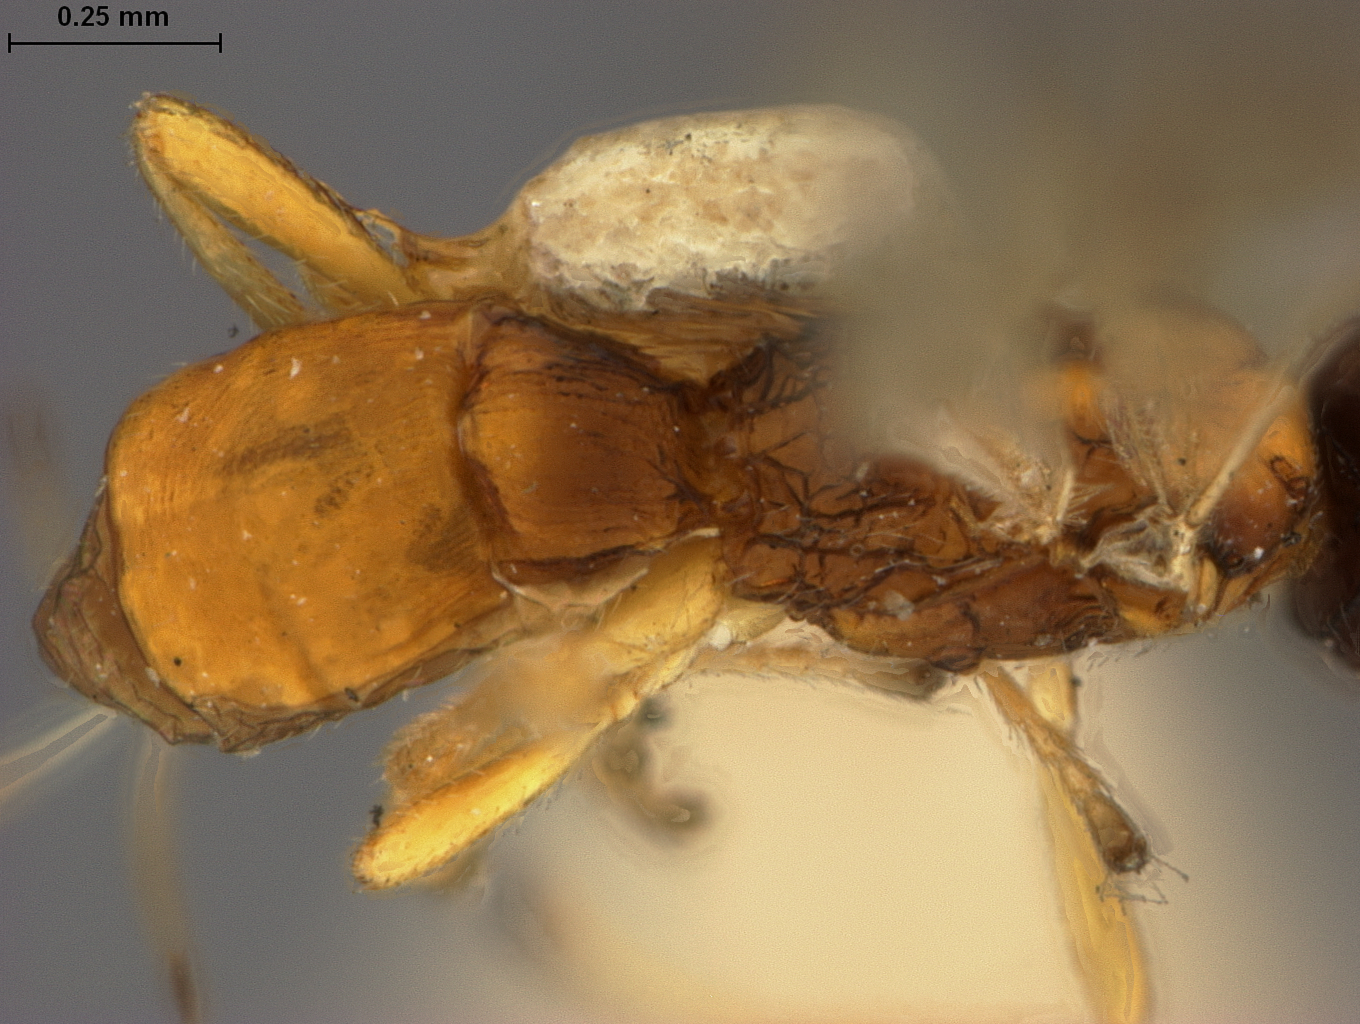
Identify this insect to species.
Rhyssalus loxoteniae
